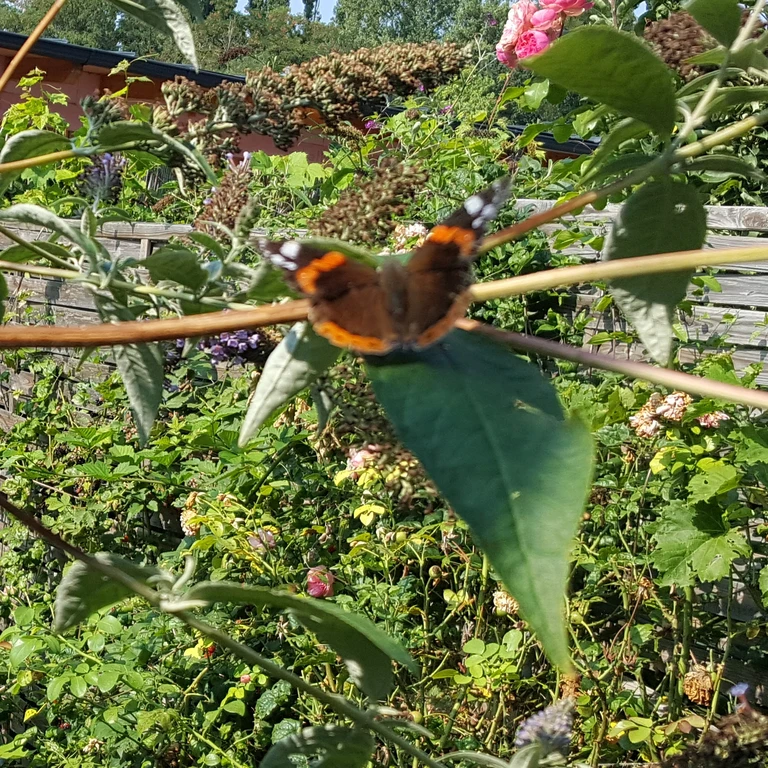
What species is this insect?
Vanessa atalanta
